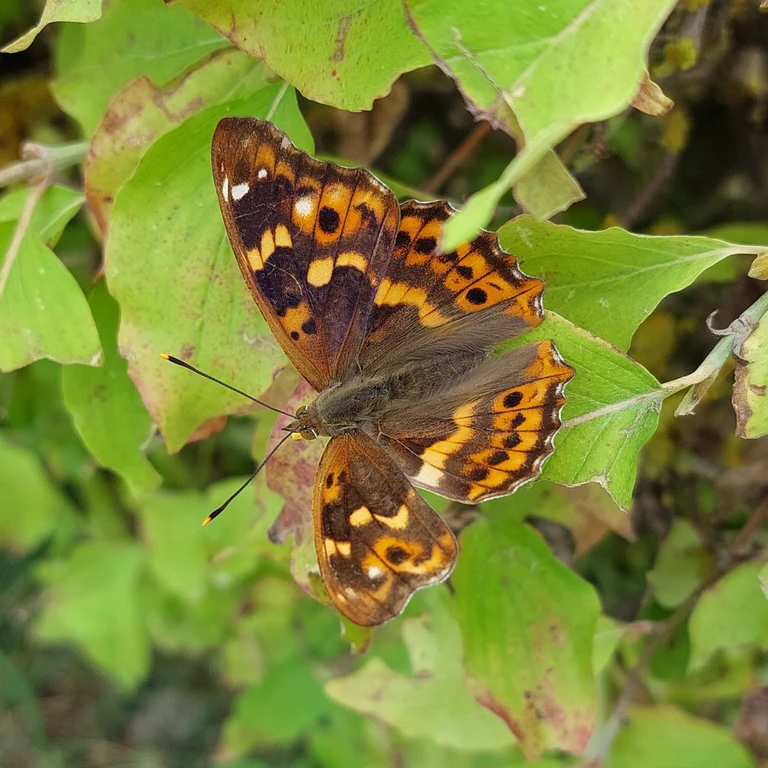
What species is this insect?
Apatura ilia
